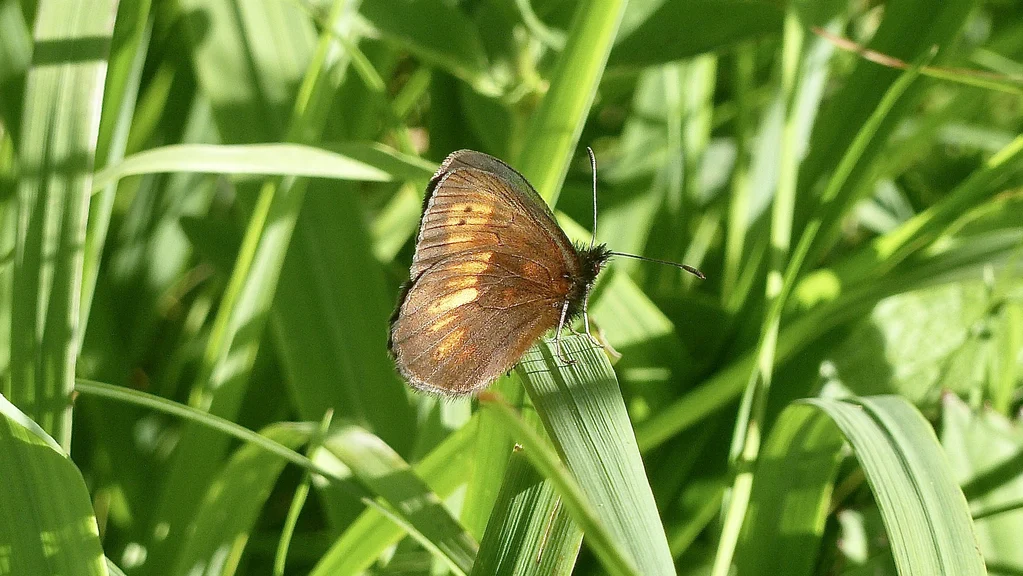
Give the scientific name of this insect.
Erebia manto
